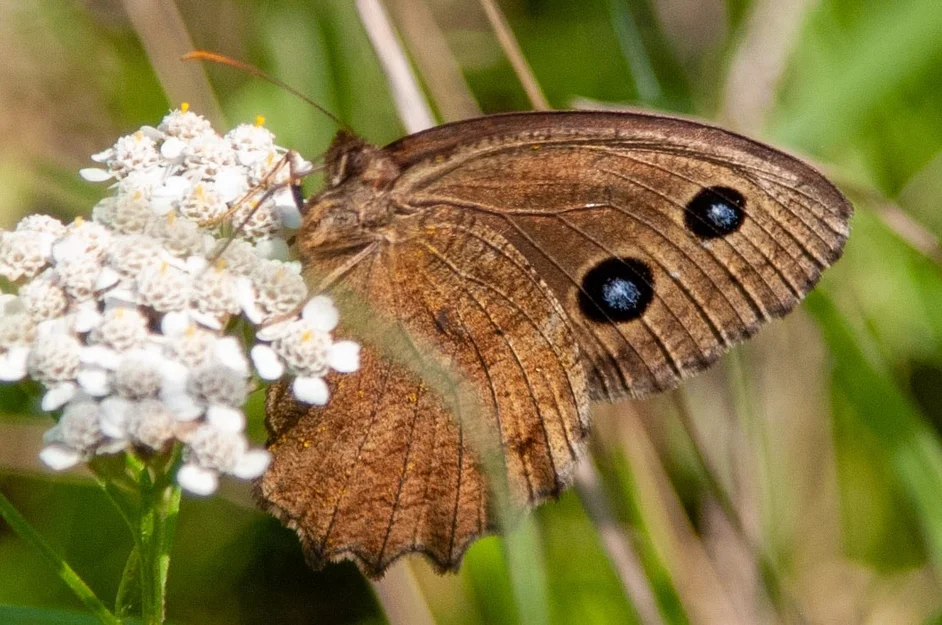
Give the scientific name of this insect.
Minois dryas
